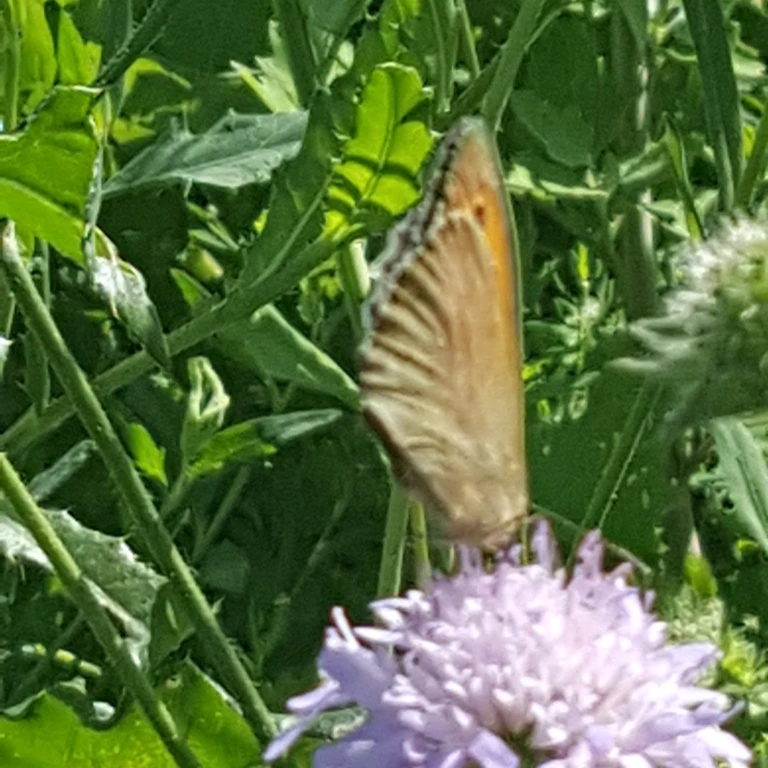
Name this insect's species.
Maniola jurtina
